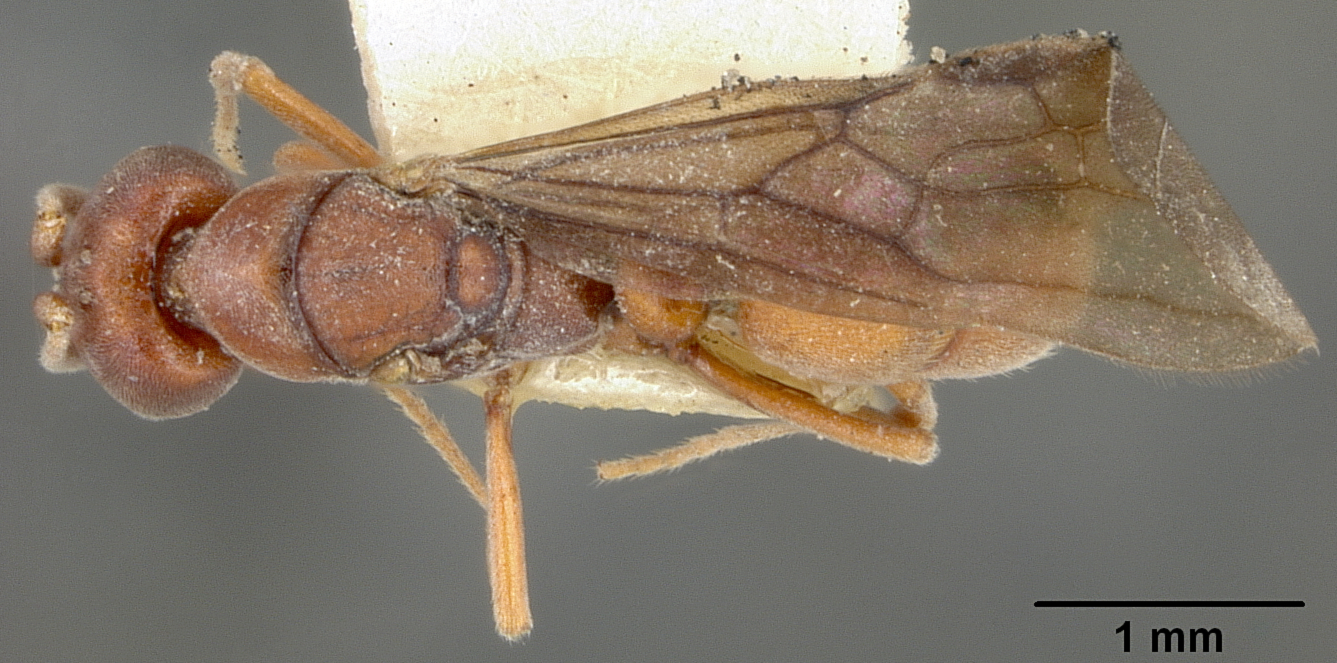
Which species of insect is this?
Ponera turaga
